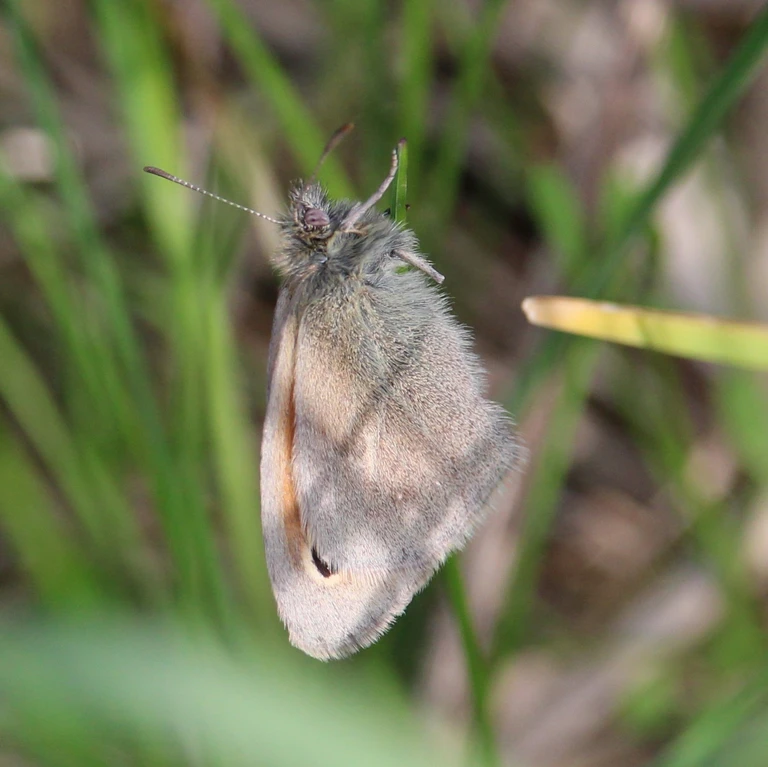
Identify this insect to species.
Coenonympha pamphilus
